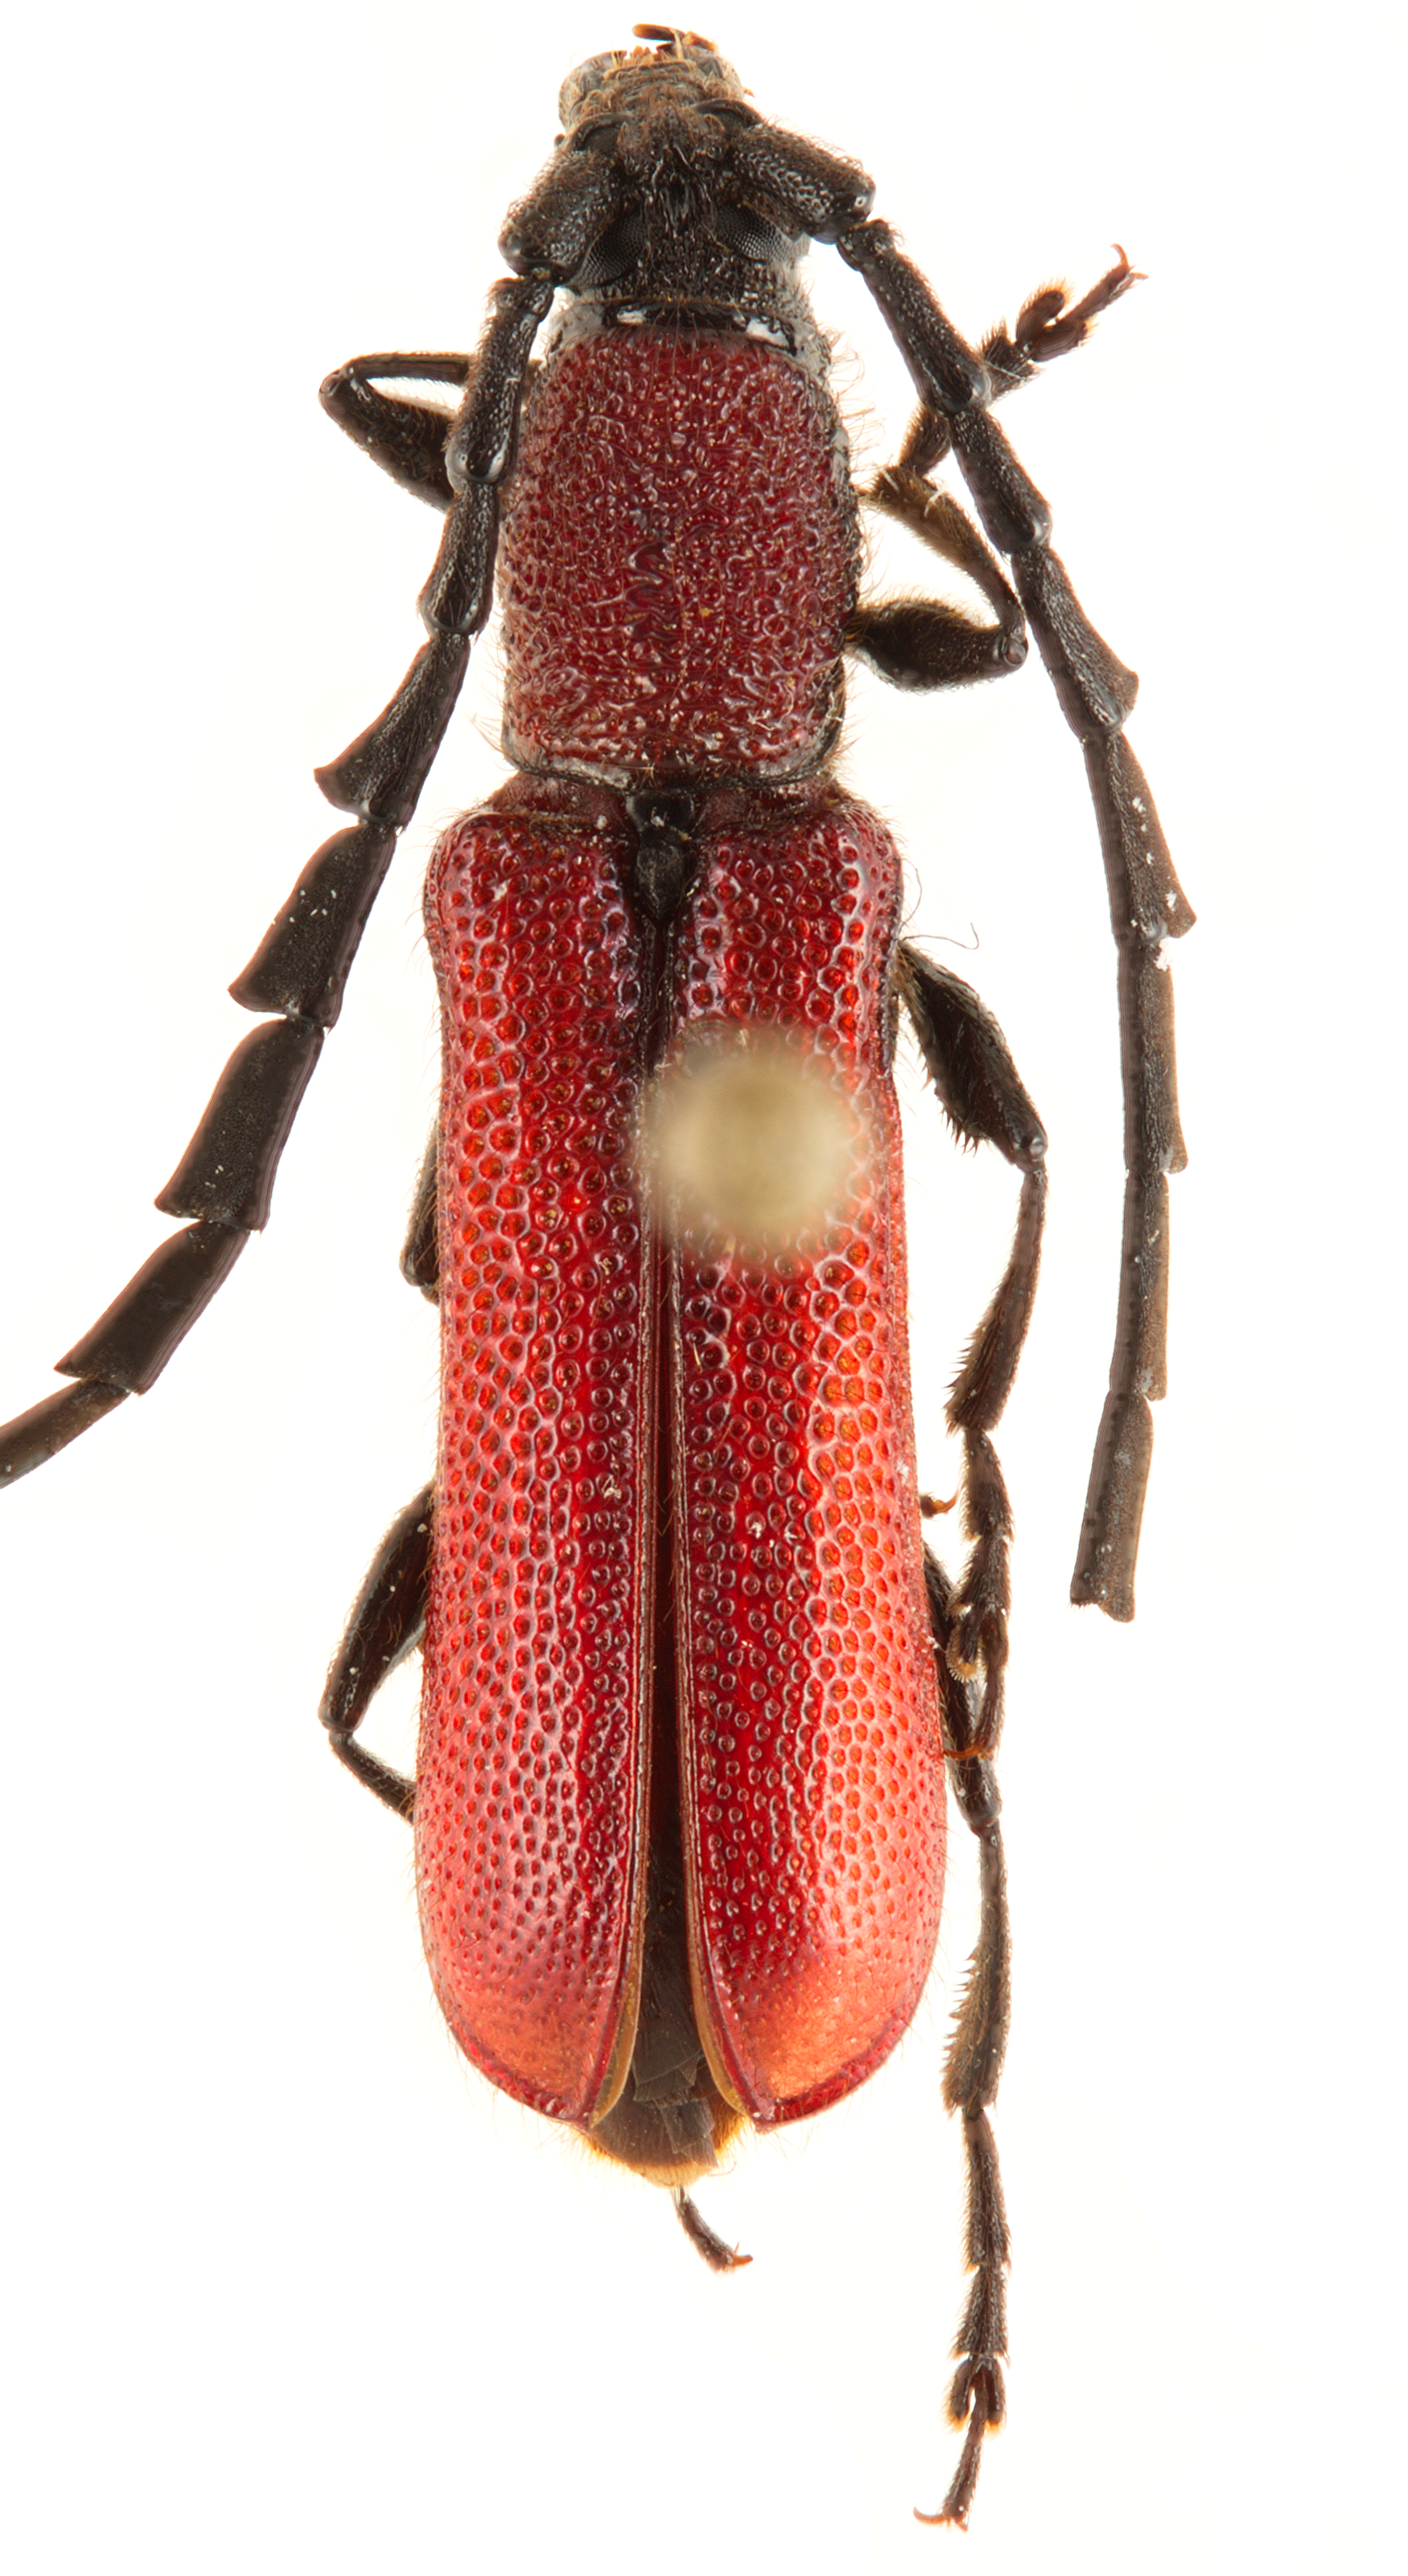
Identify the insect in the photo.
Pyrestes rugicollis
